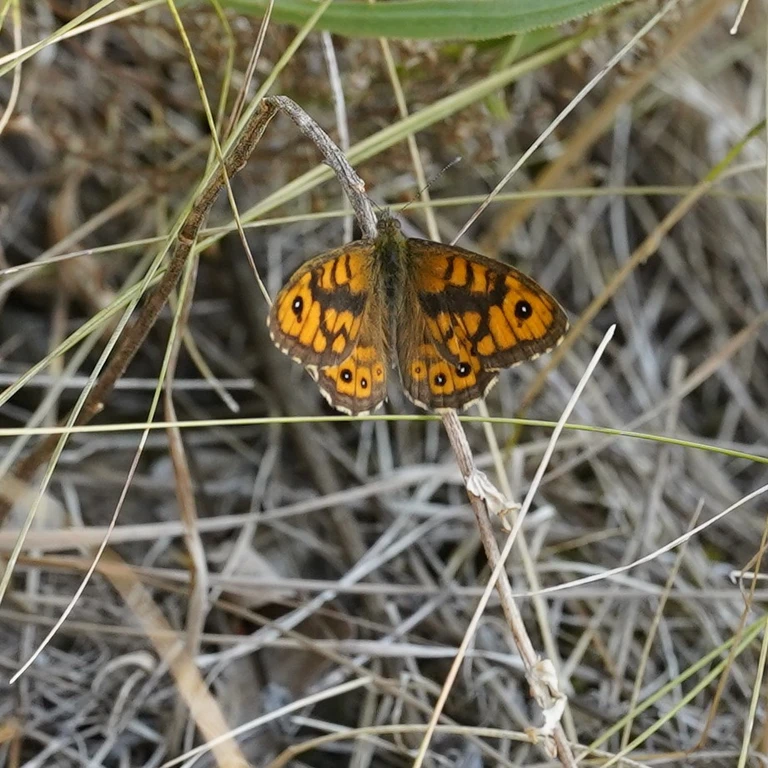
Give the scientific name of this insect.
Lasiommata megera (also Pararge megera)
